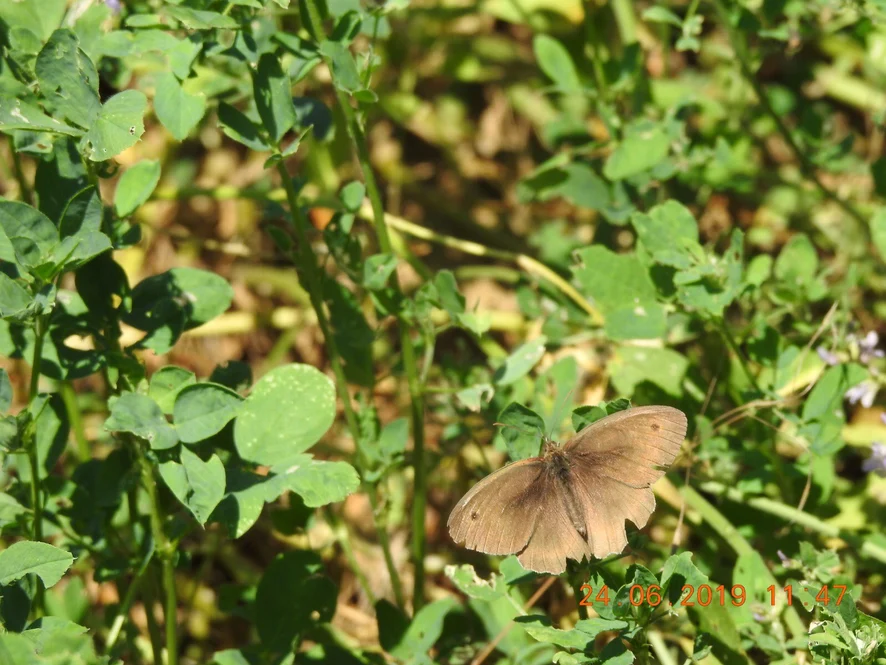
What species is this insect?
Maniola jurtina
